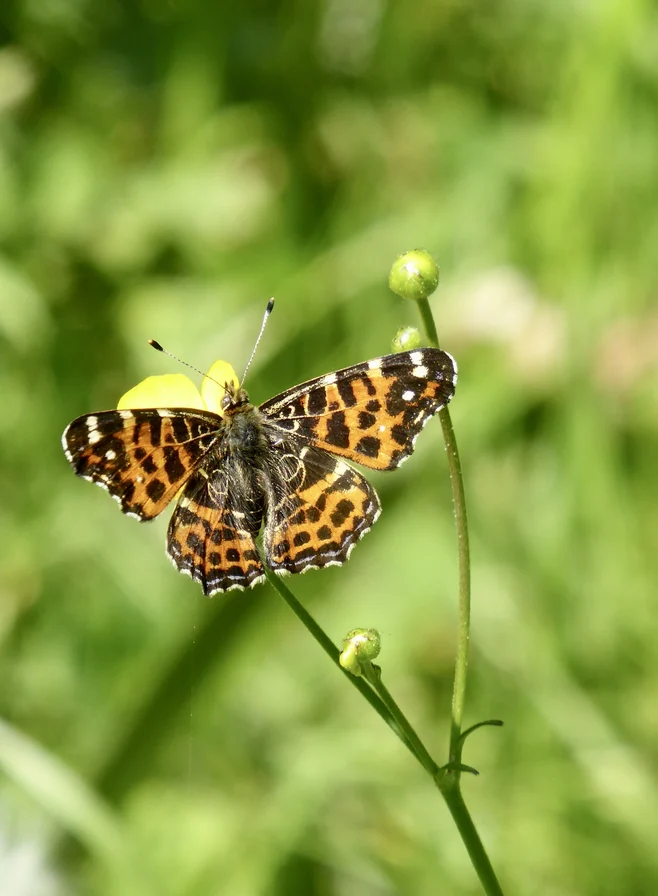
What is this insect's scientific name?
Araschnia levana
